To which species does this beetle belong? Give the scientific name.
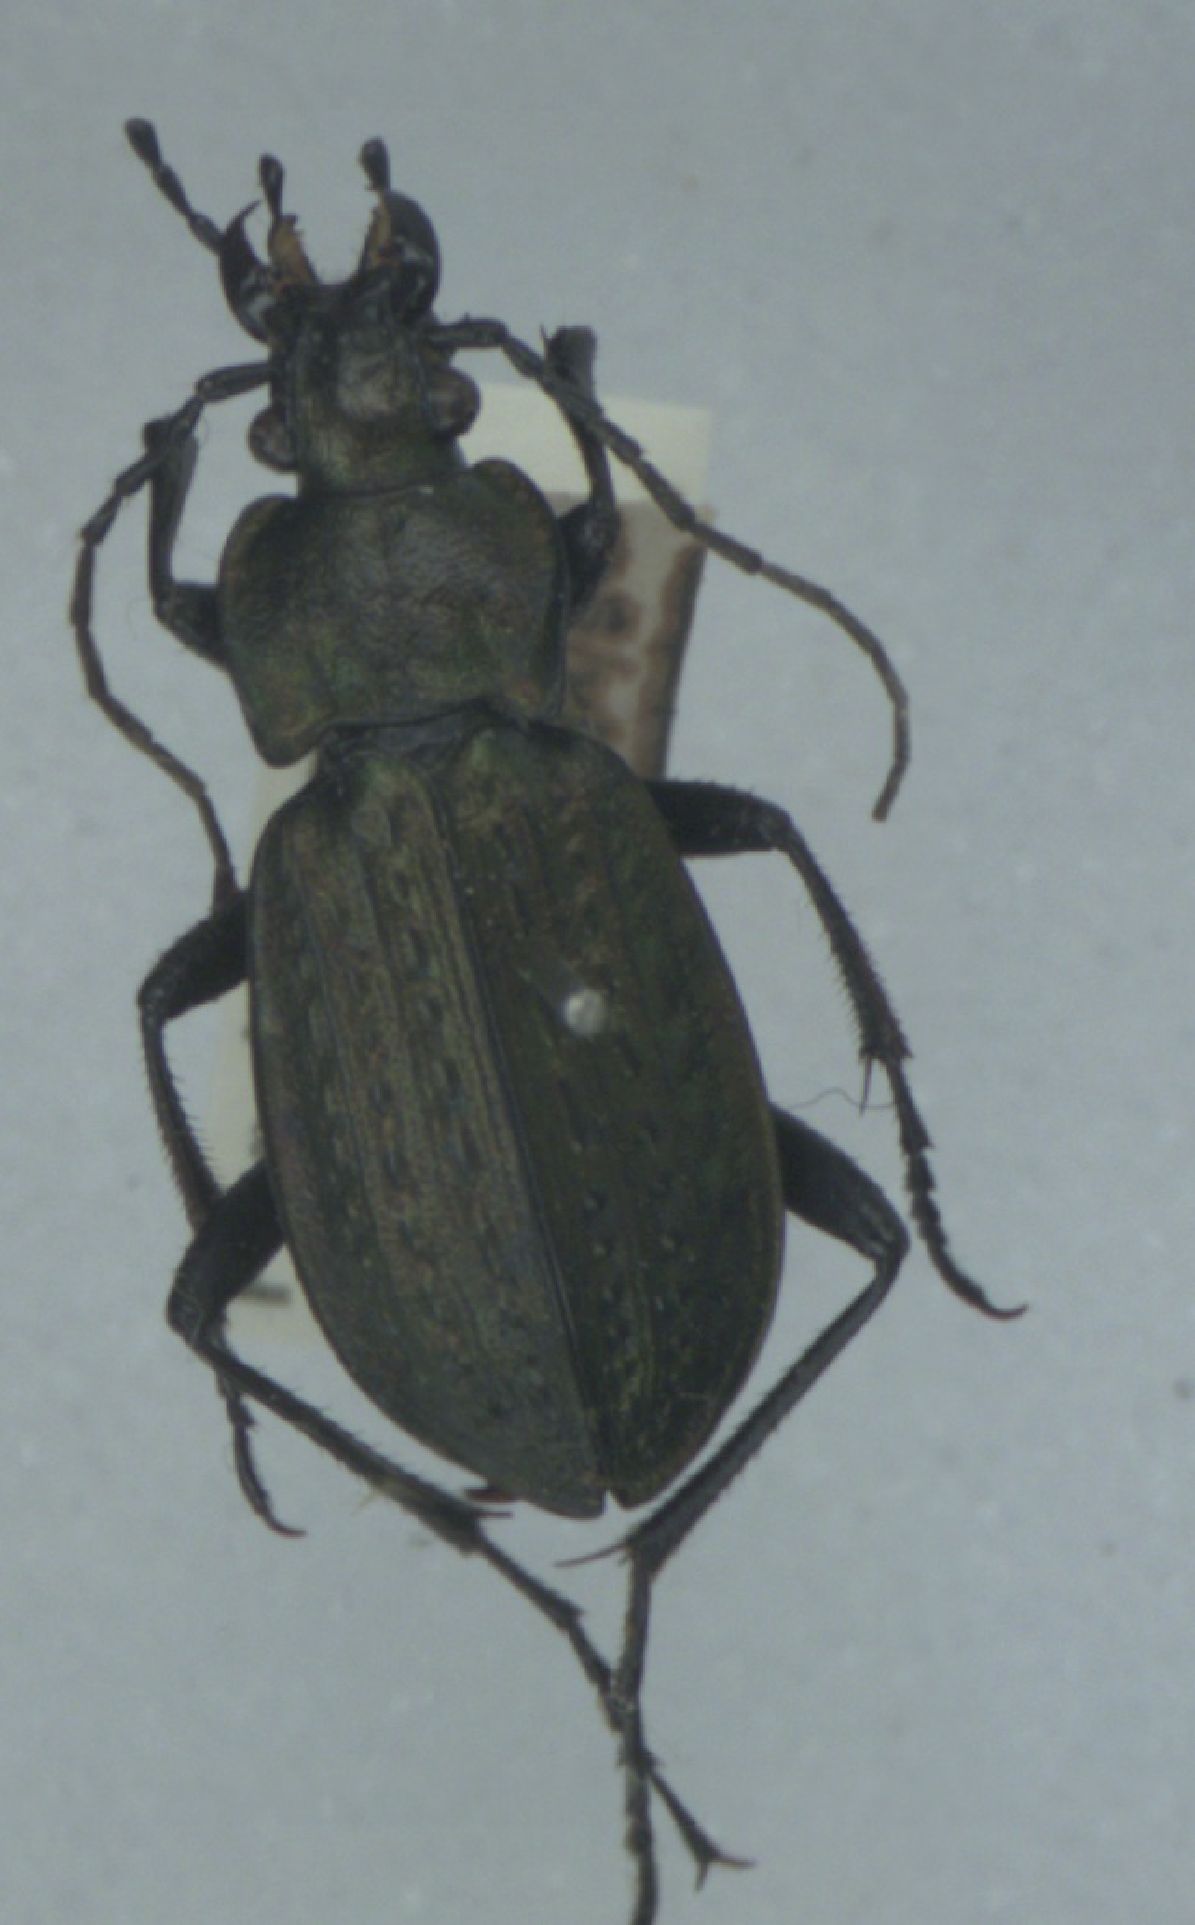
Carabus granulatus
